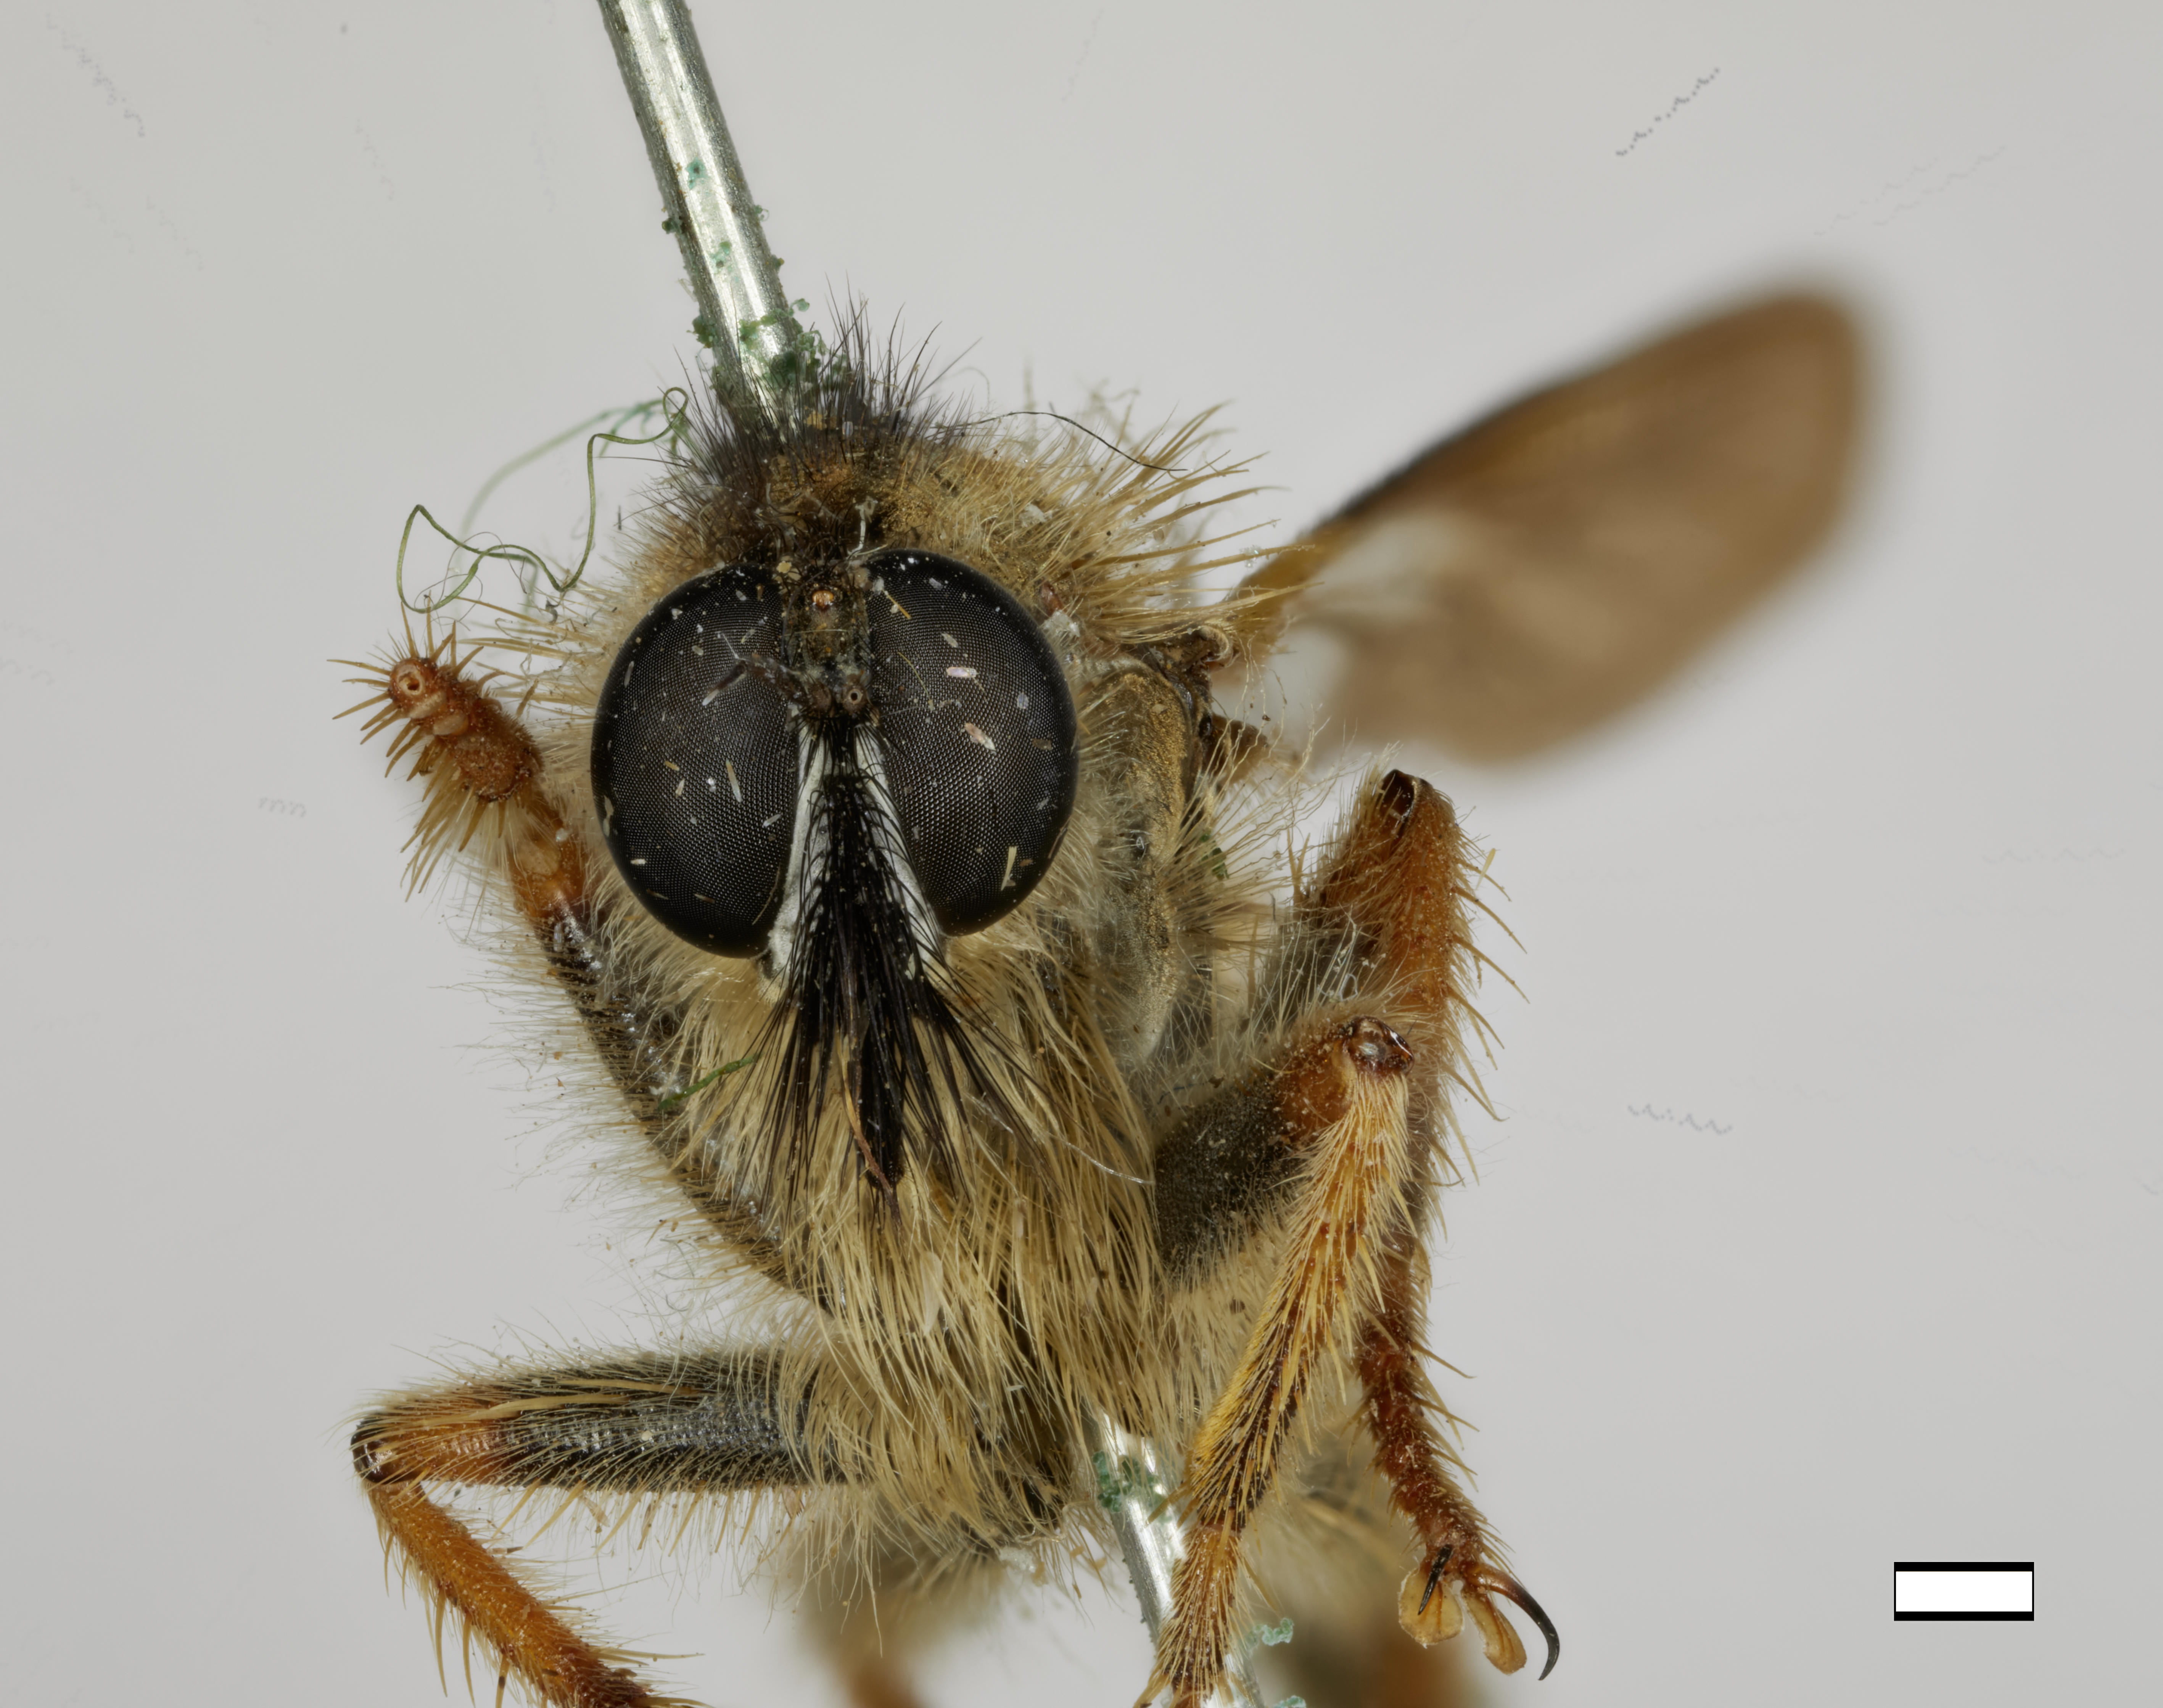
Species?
Scleropogon jubatus
